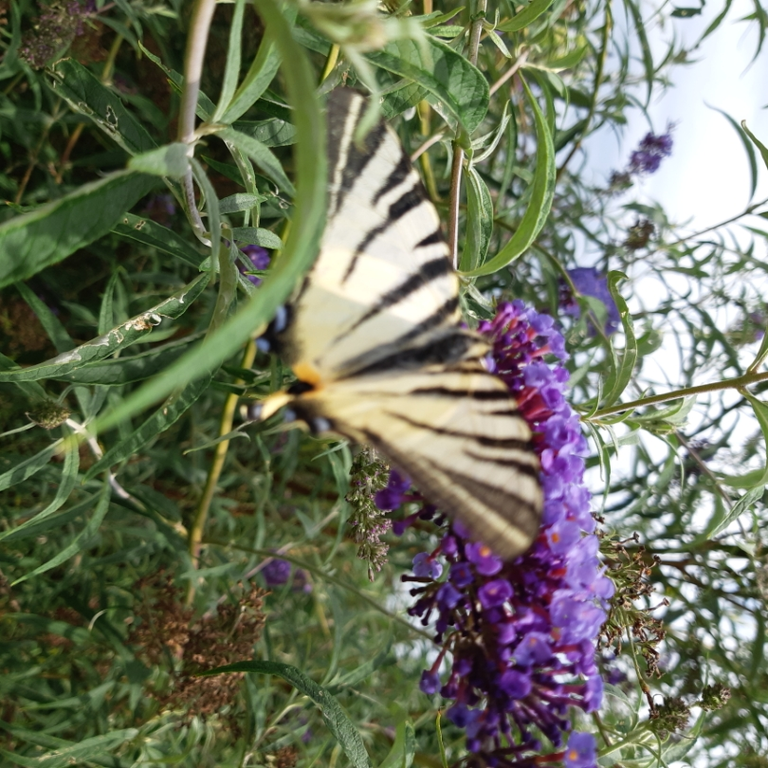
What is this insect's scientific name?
Iphiclides podalirius
